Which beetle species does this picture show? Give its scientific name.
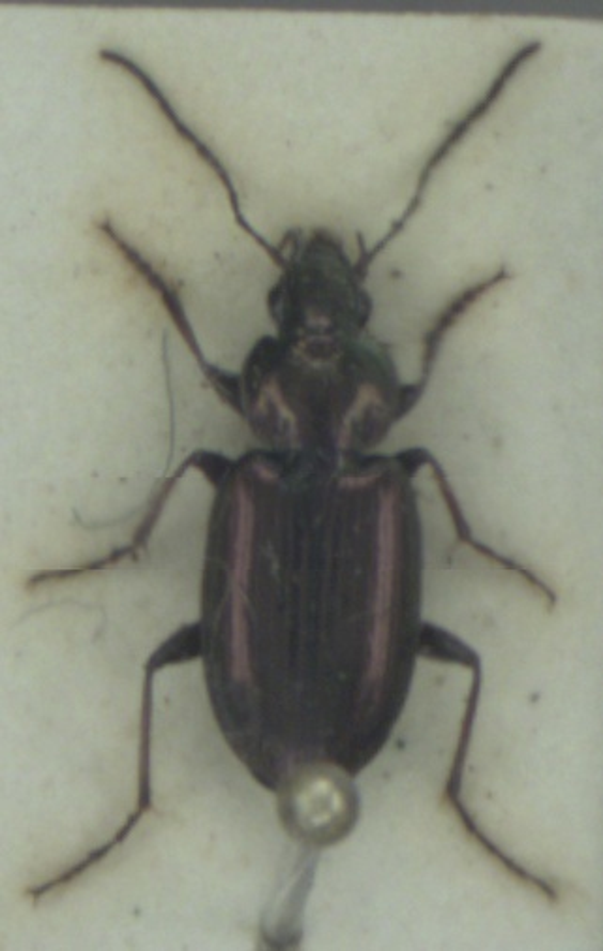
Agonum muelleri
